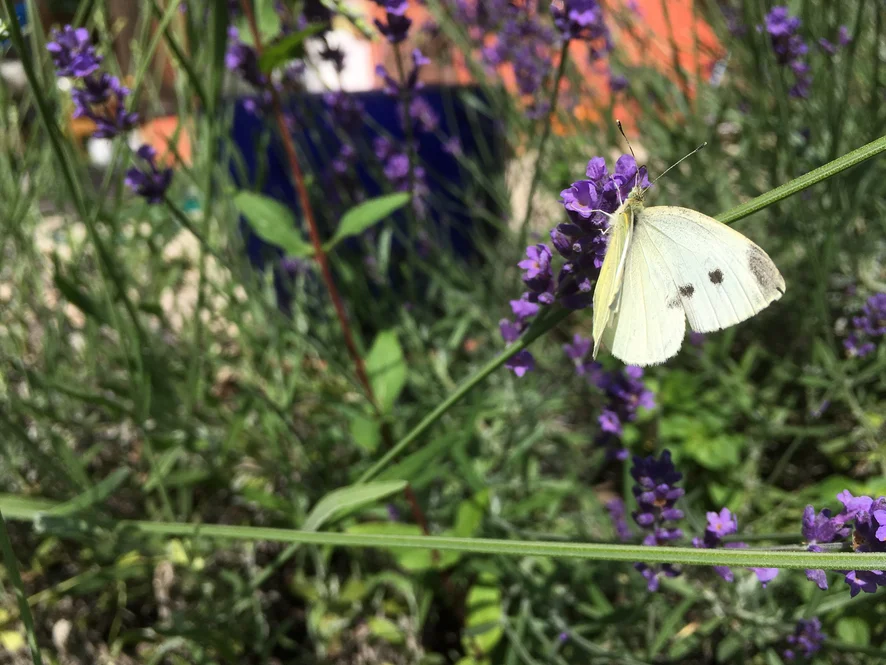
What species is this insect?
Pieris rapae
